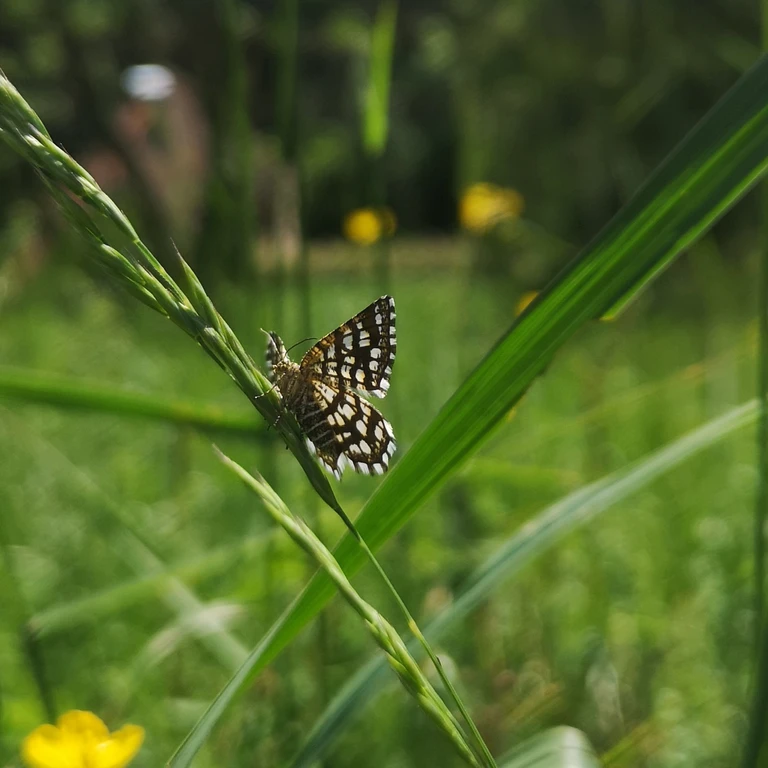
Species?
Chiasmia clathrata
